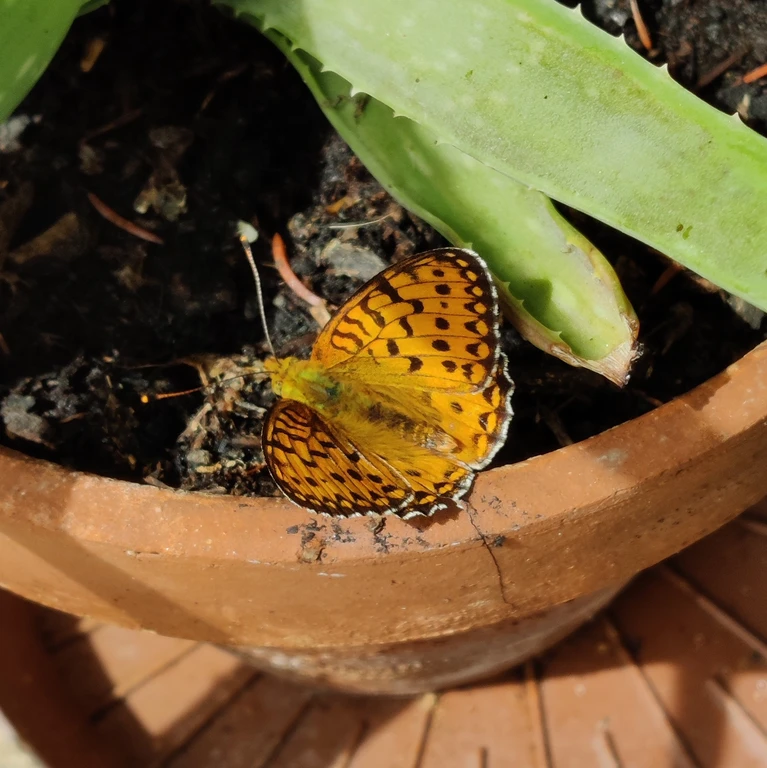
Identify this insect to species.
Speyeria aglaja
